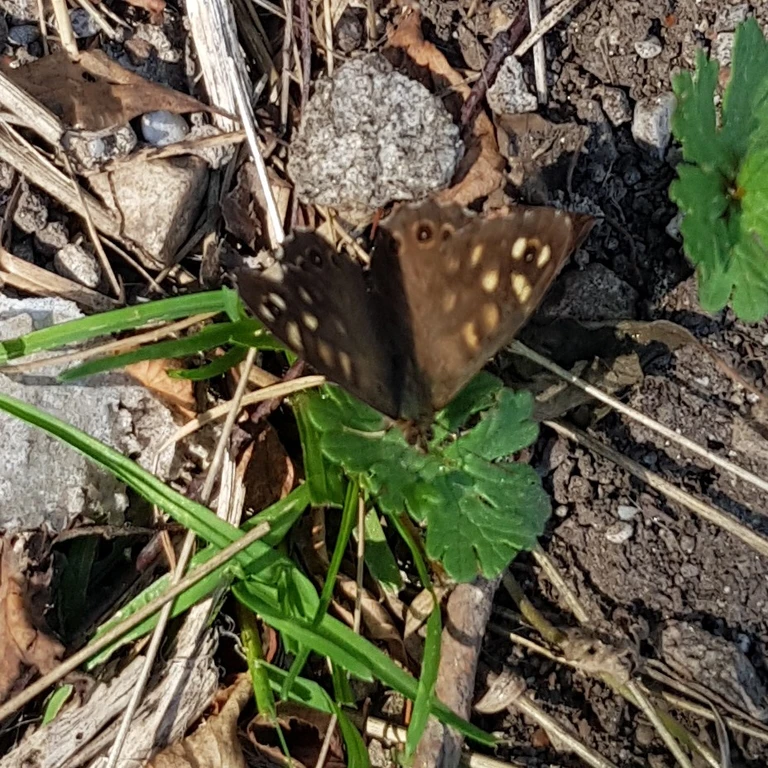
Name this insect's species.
Pararge aegeria
